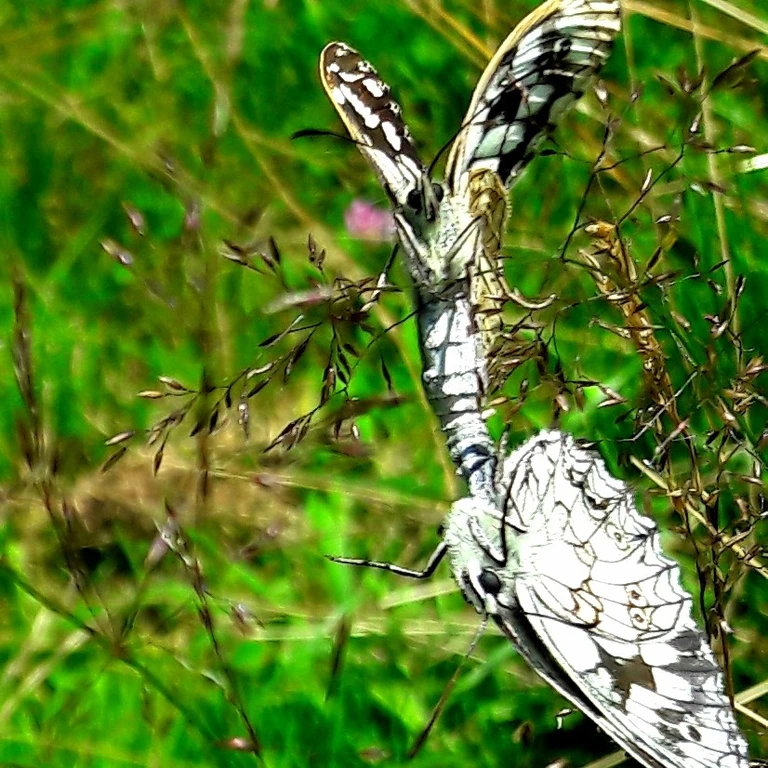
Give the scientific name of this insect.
Melanargia galathea
